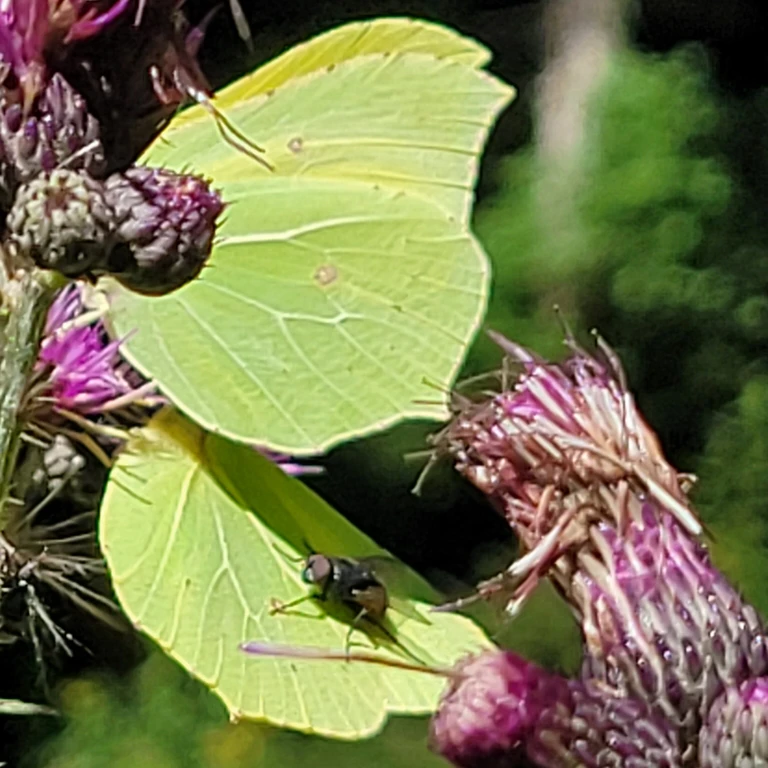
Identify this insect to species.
Gonepteryx rhamni
